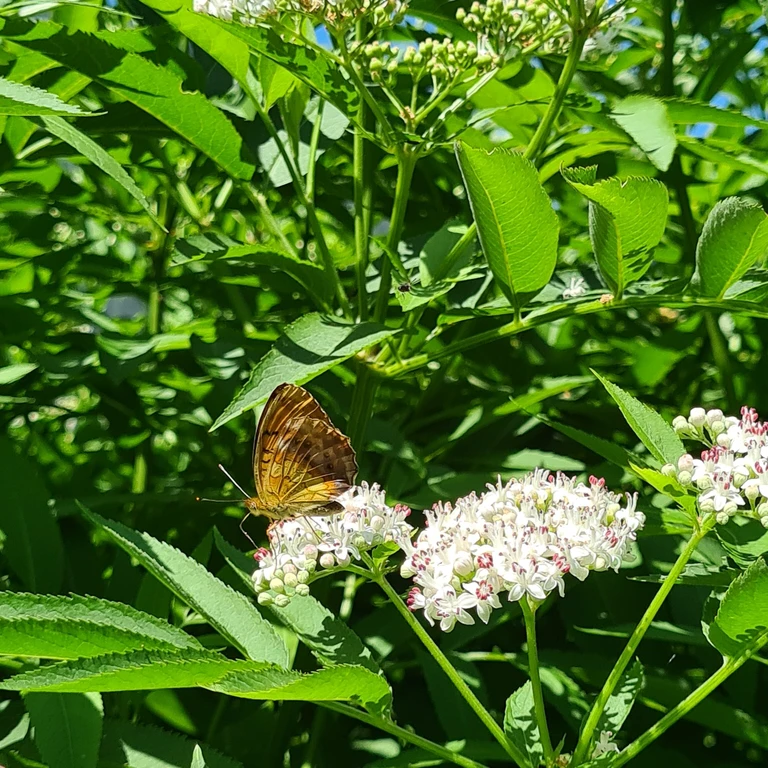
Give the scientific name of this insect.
Brenthis daphne
